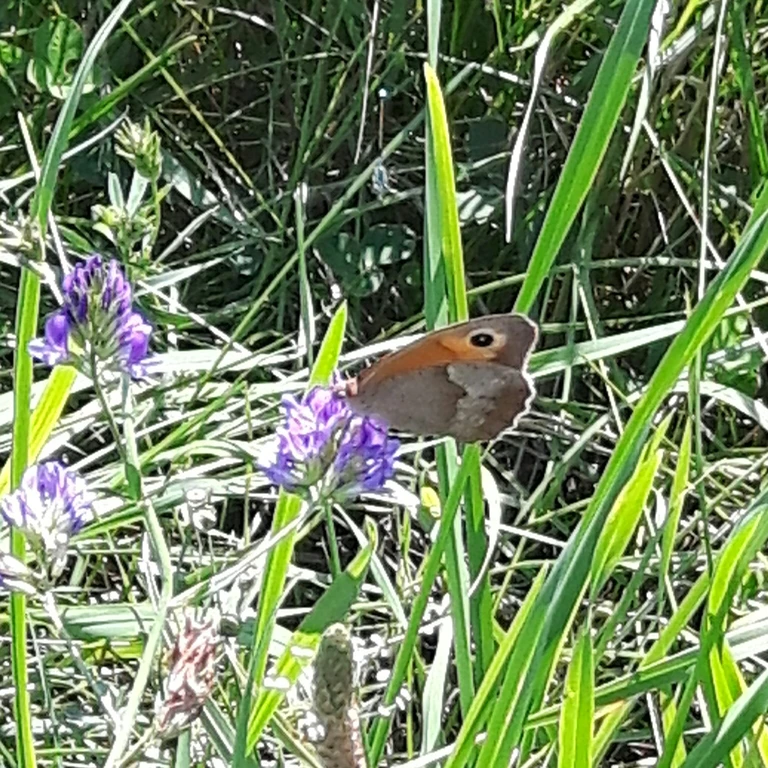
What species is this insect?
Maniola jurtina
